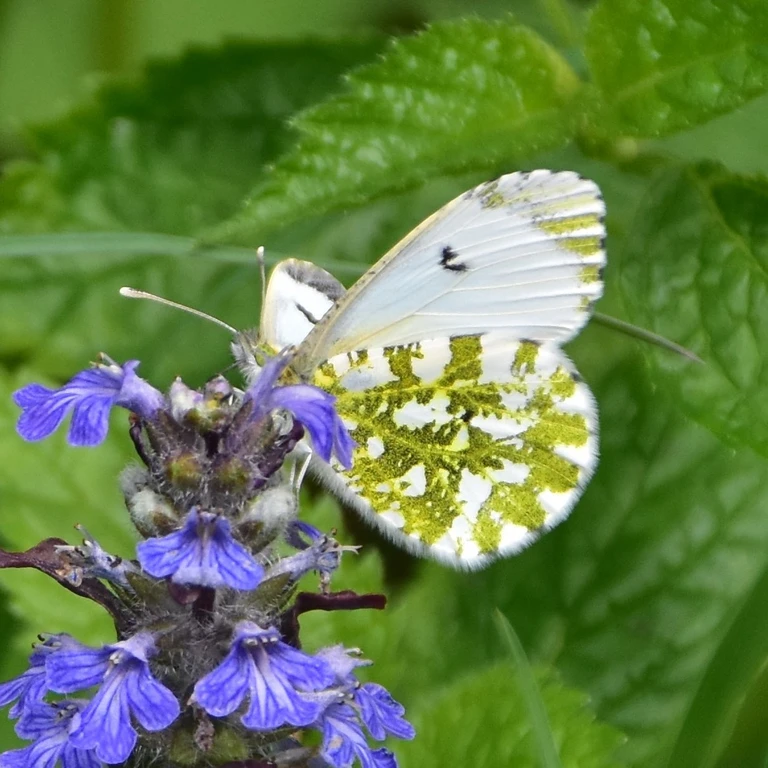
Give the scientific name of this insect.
Anthocharis cardamines
